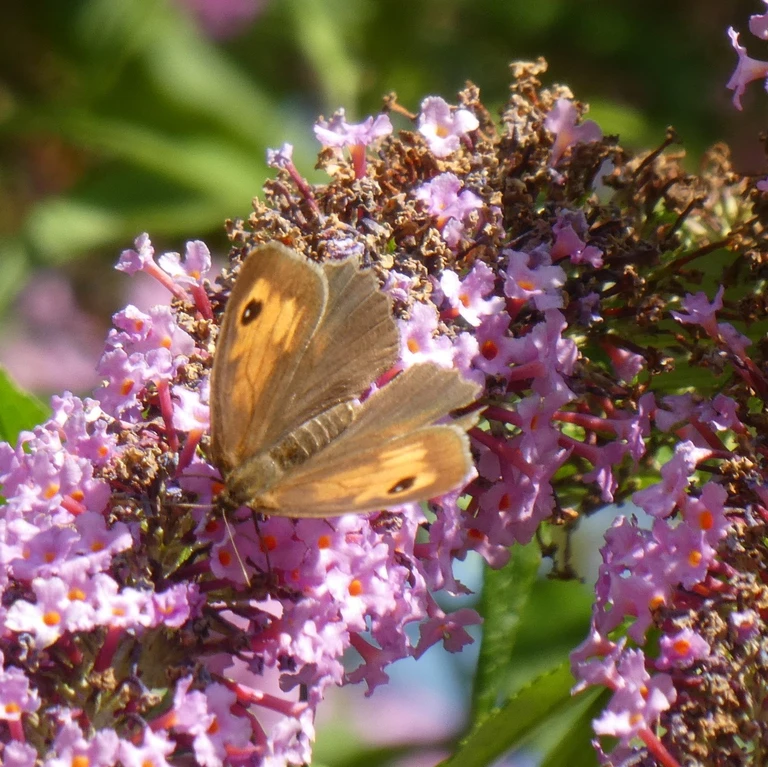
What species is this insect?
Maniola jurtina
